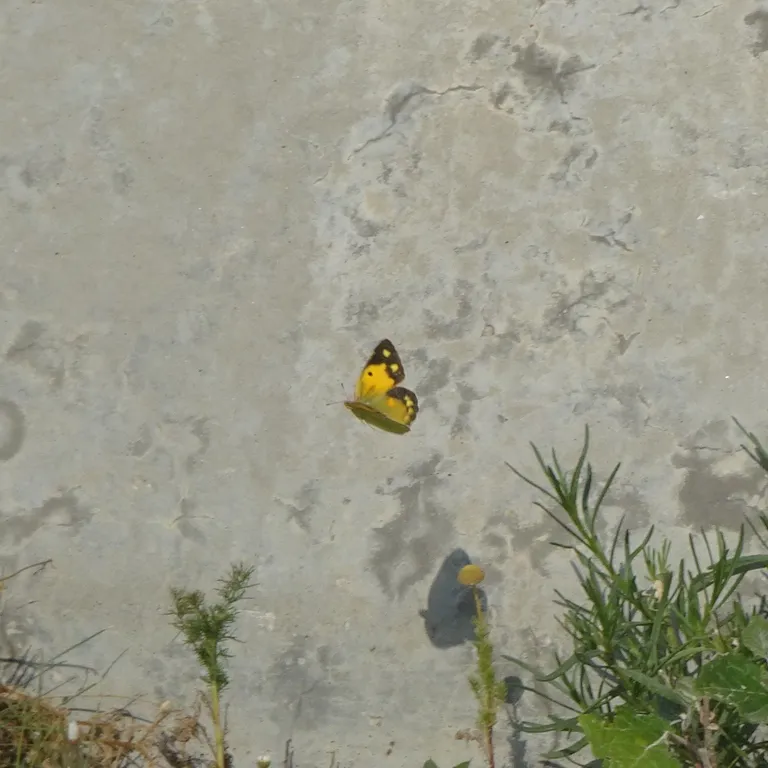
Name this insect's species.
Colias croceus
